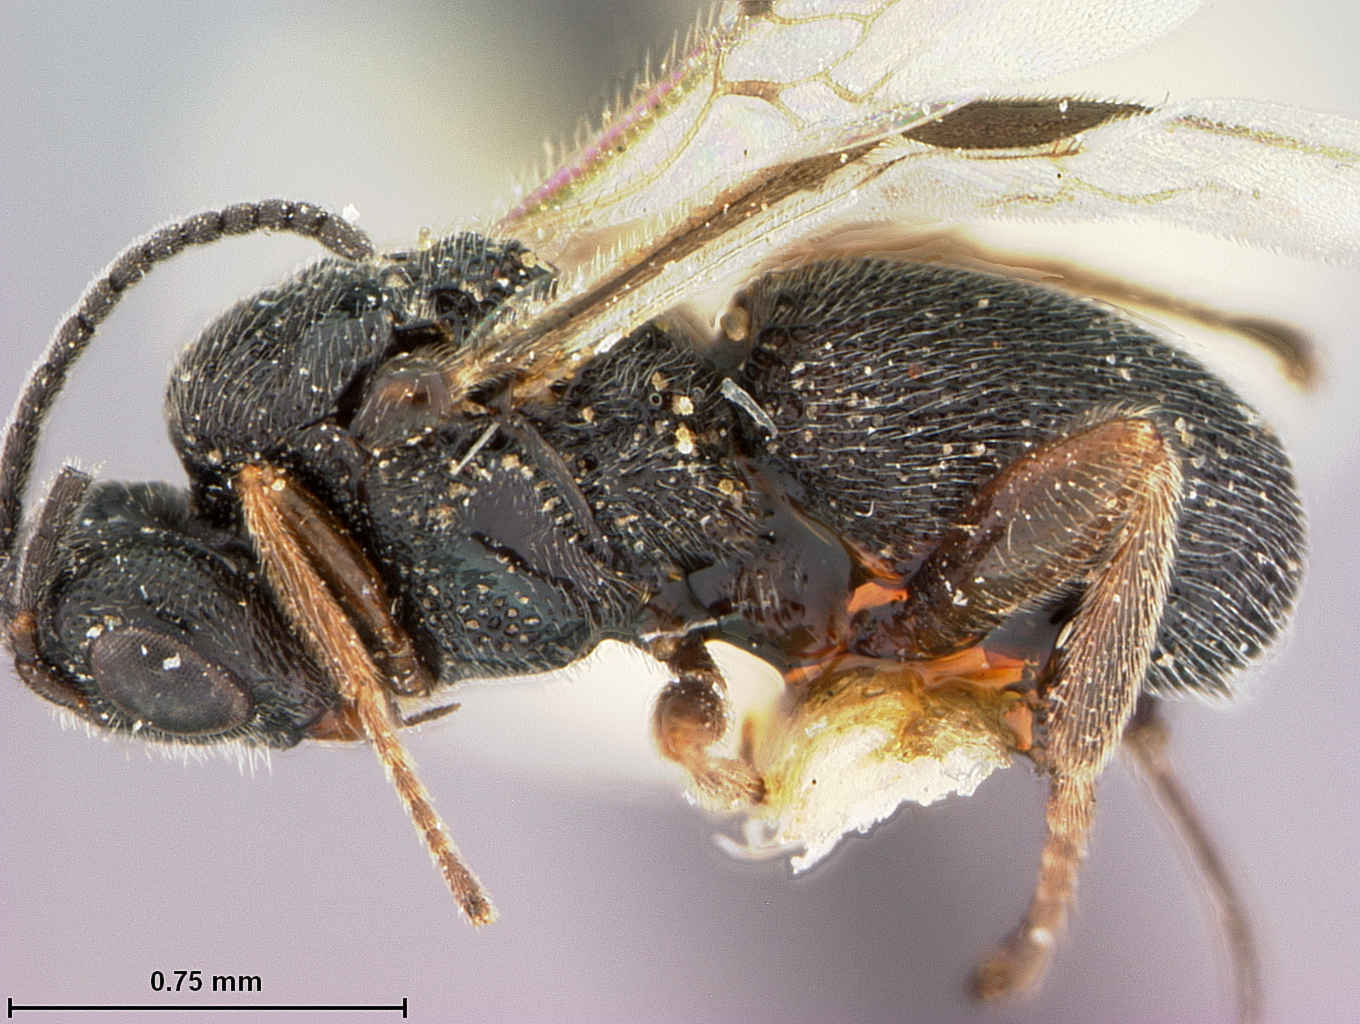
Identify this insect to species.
Urosigalphus brevouipositorus
